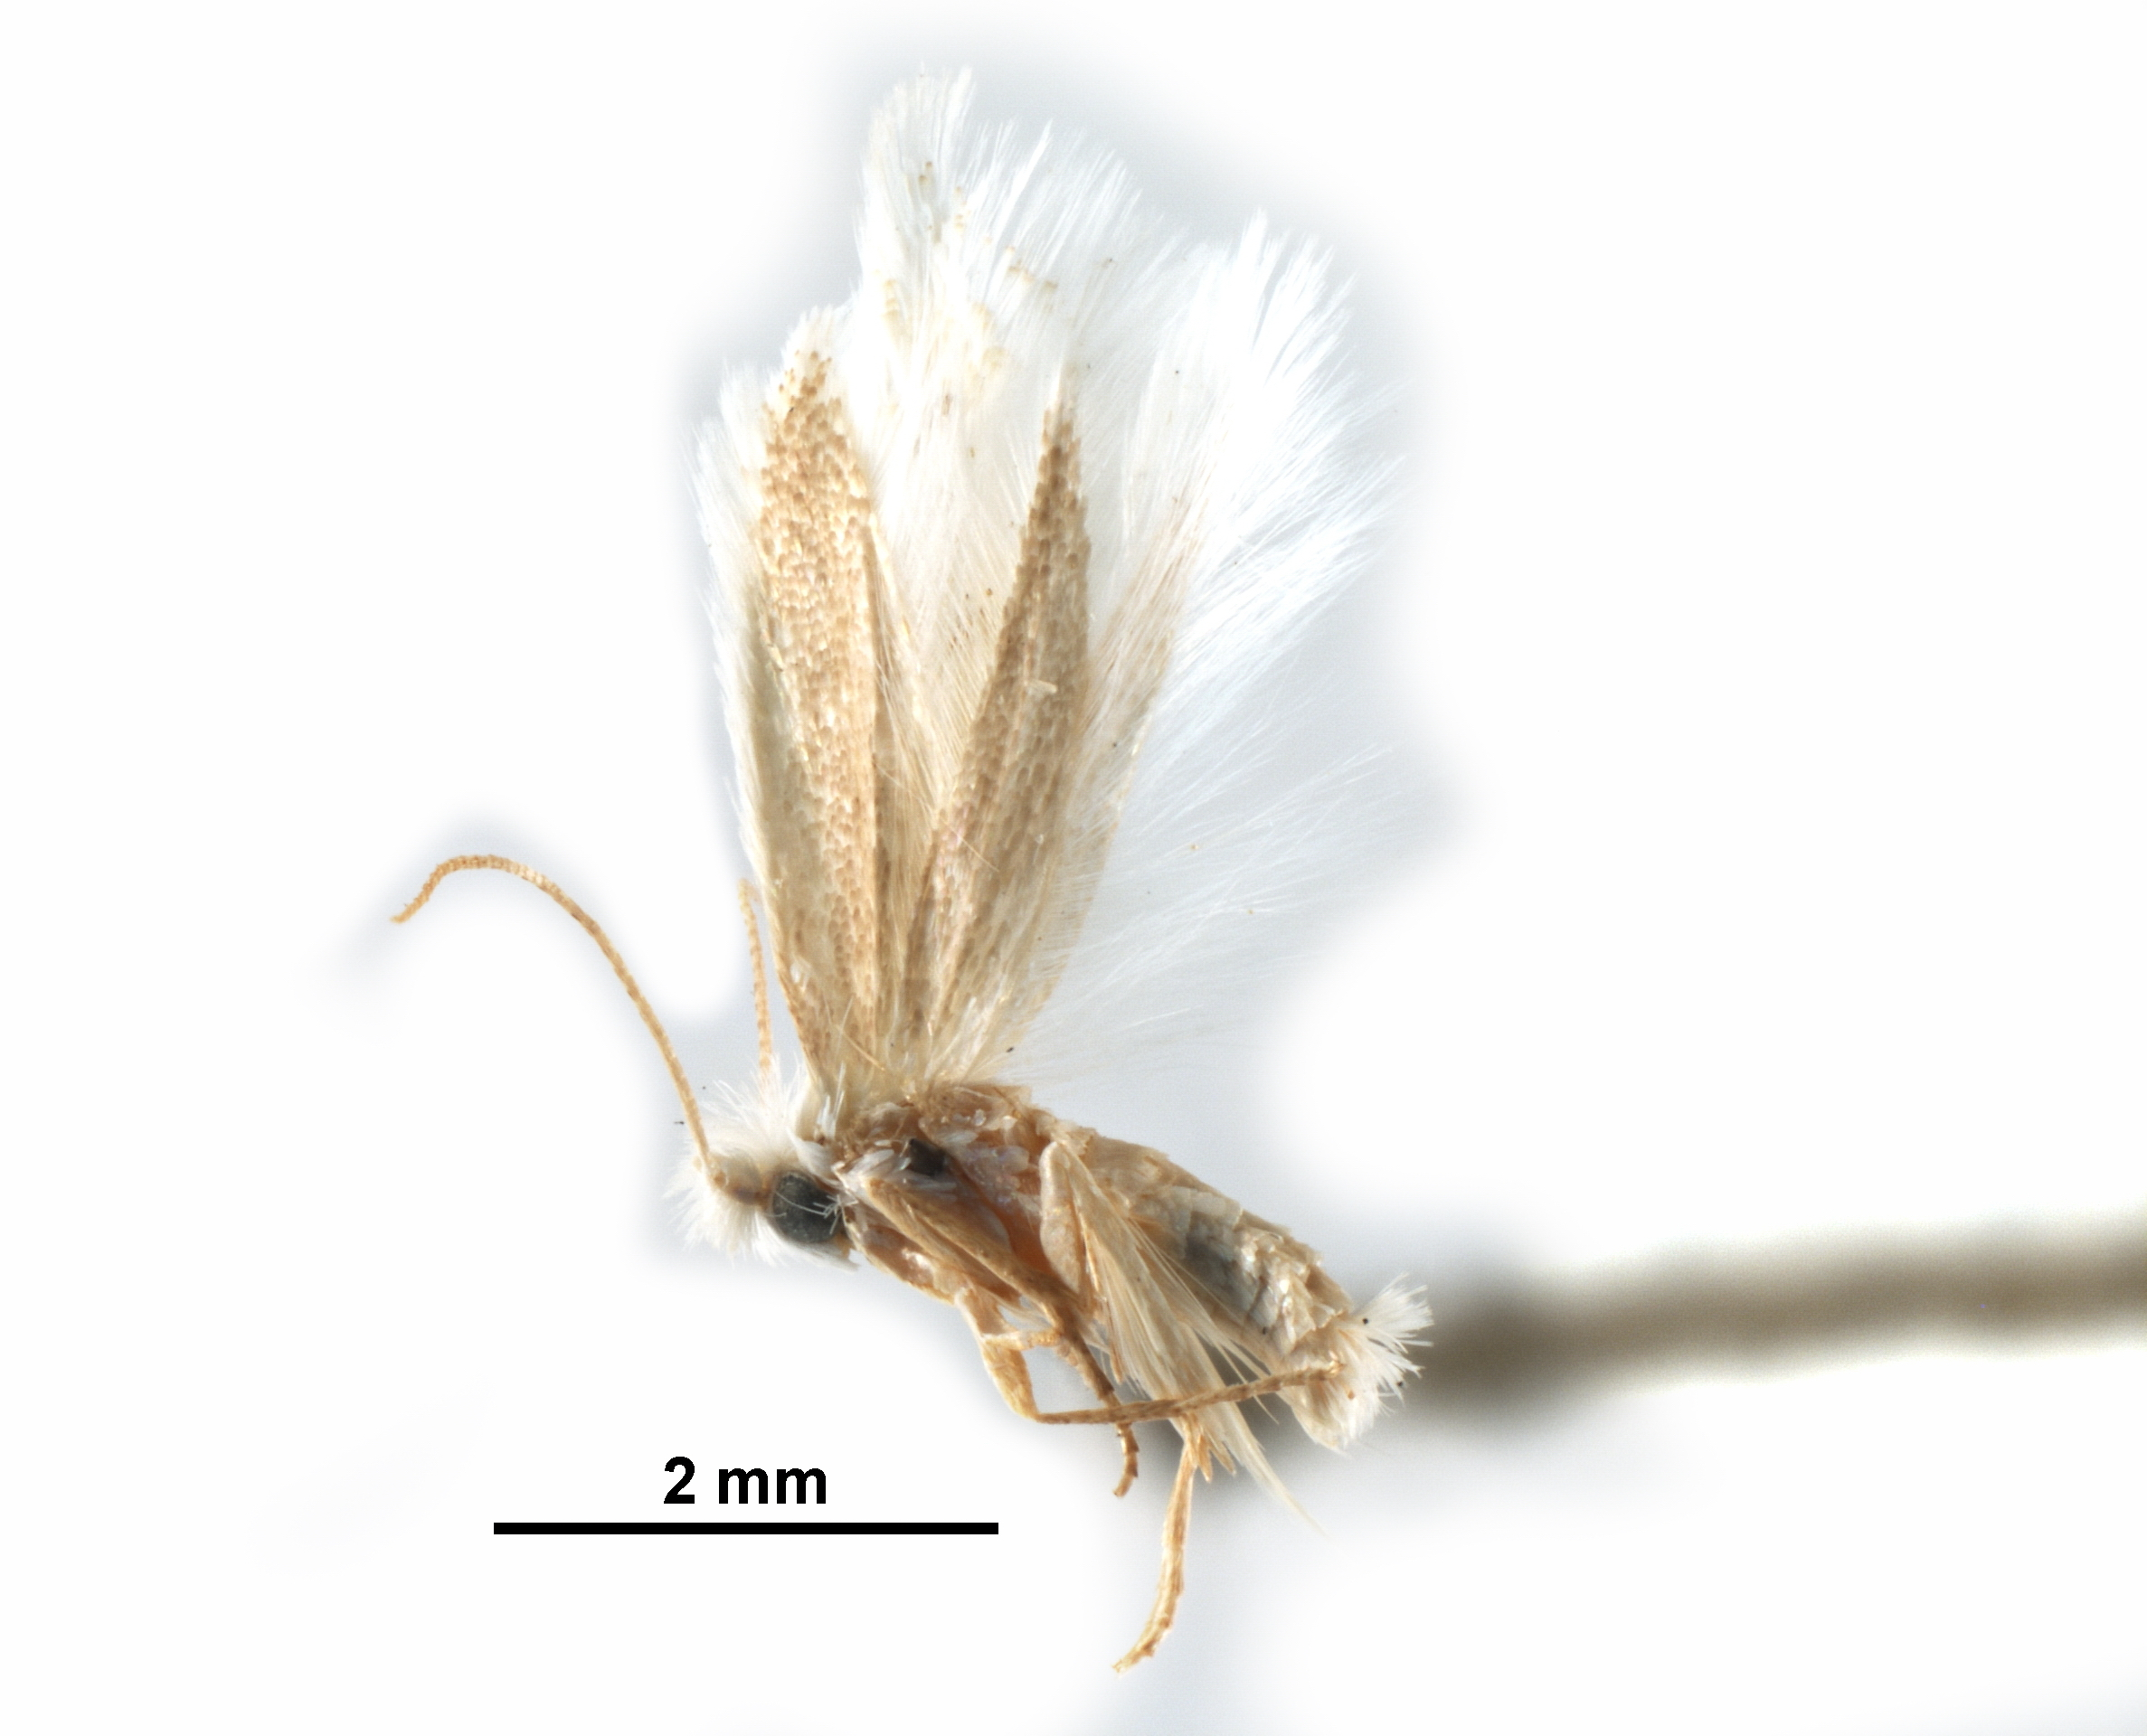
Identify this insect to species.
Bucculatrix seneciensis
